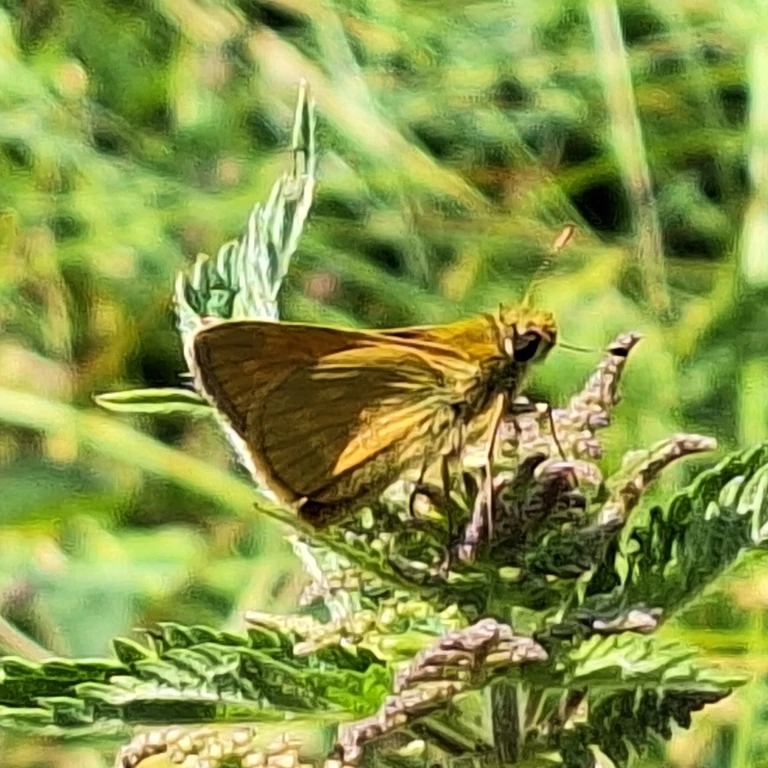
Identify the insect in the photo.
Ochlodes sylvanus (also Ochlodes venata)
